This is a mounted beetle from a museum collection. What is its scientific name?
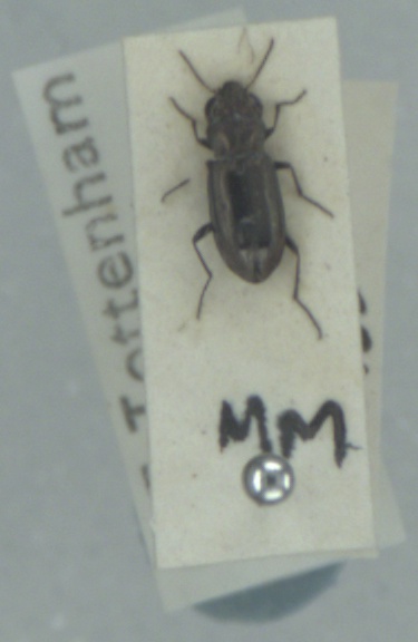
Notiophilus substriatus
